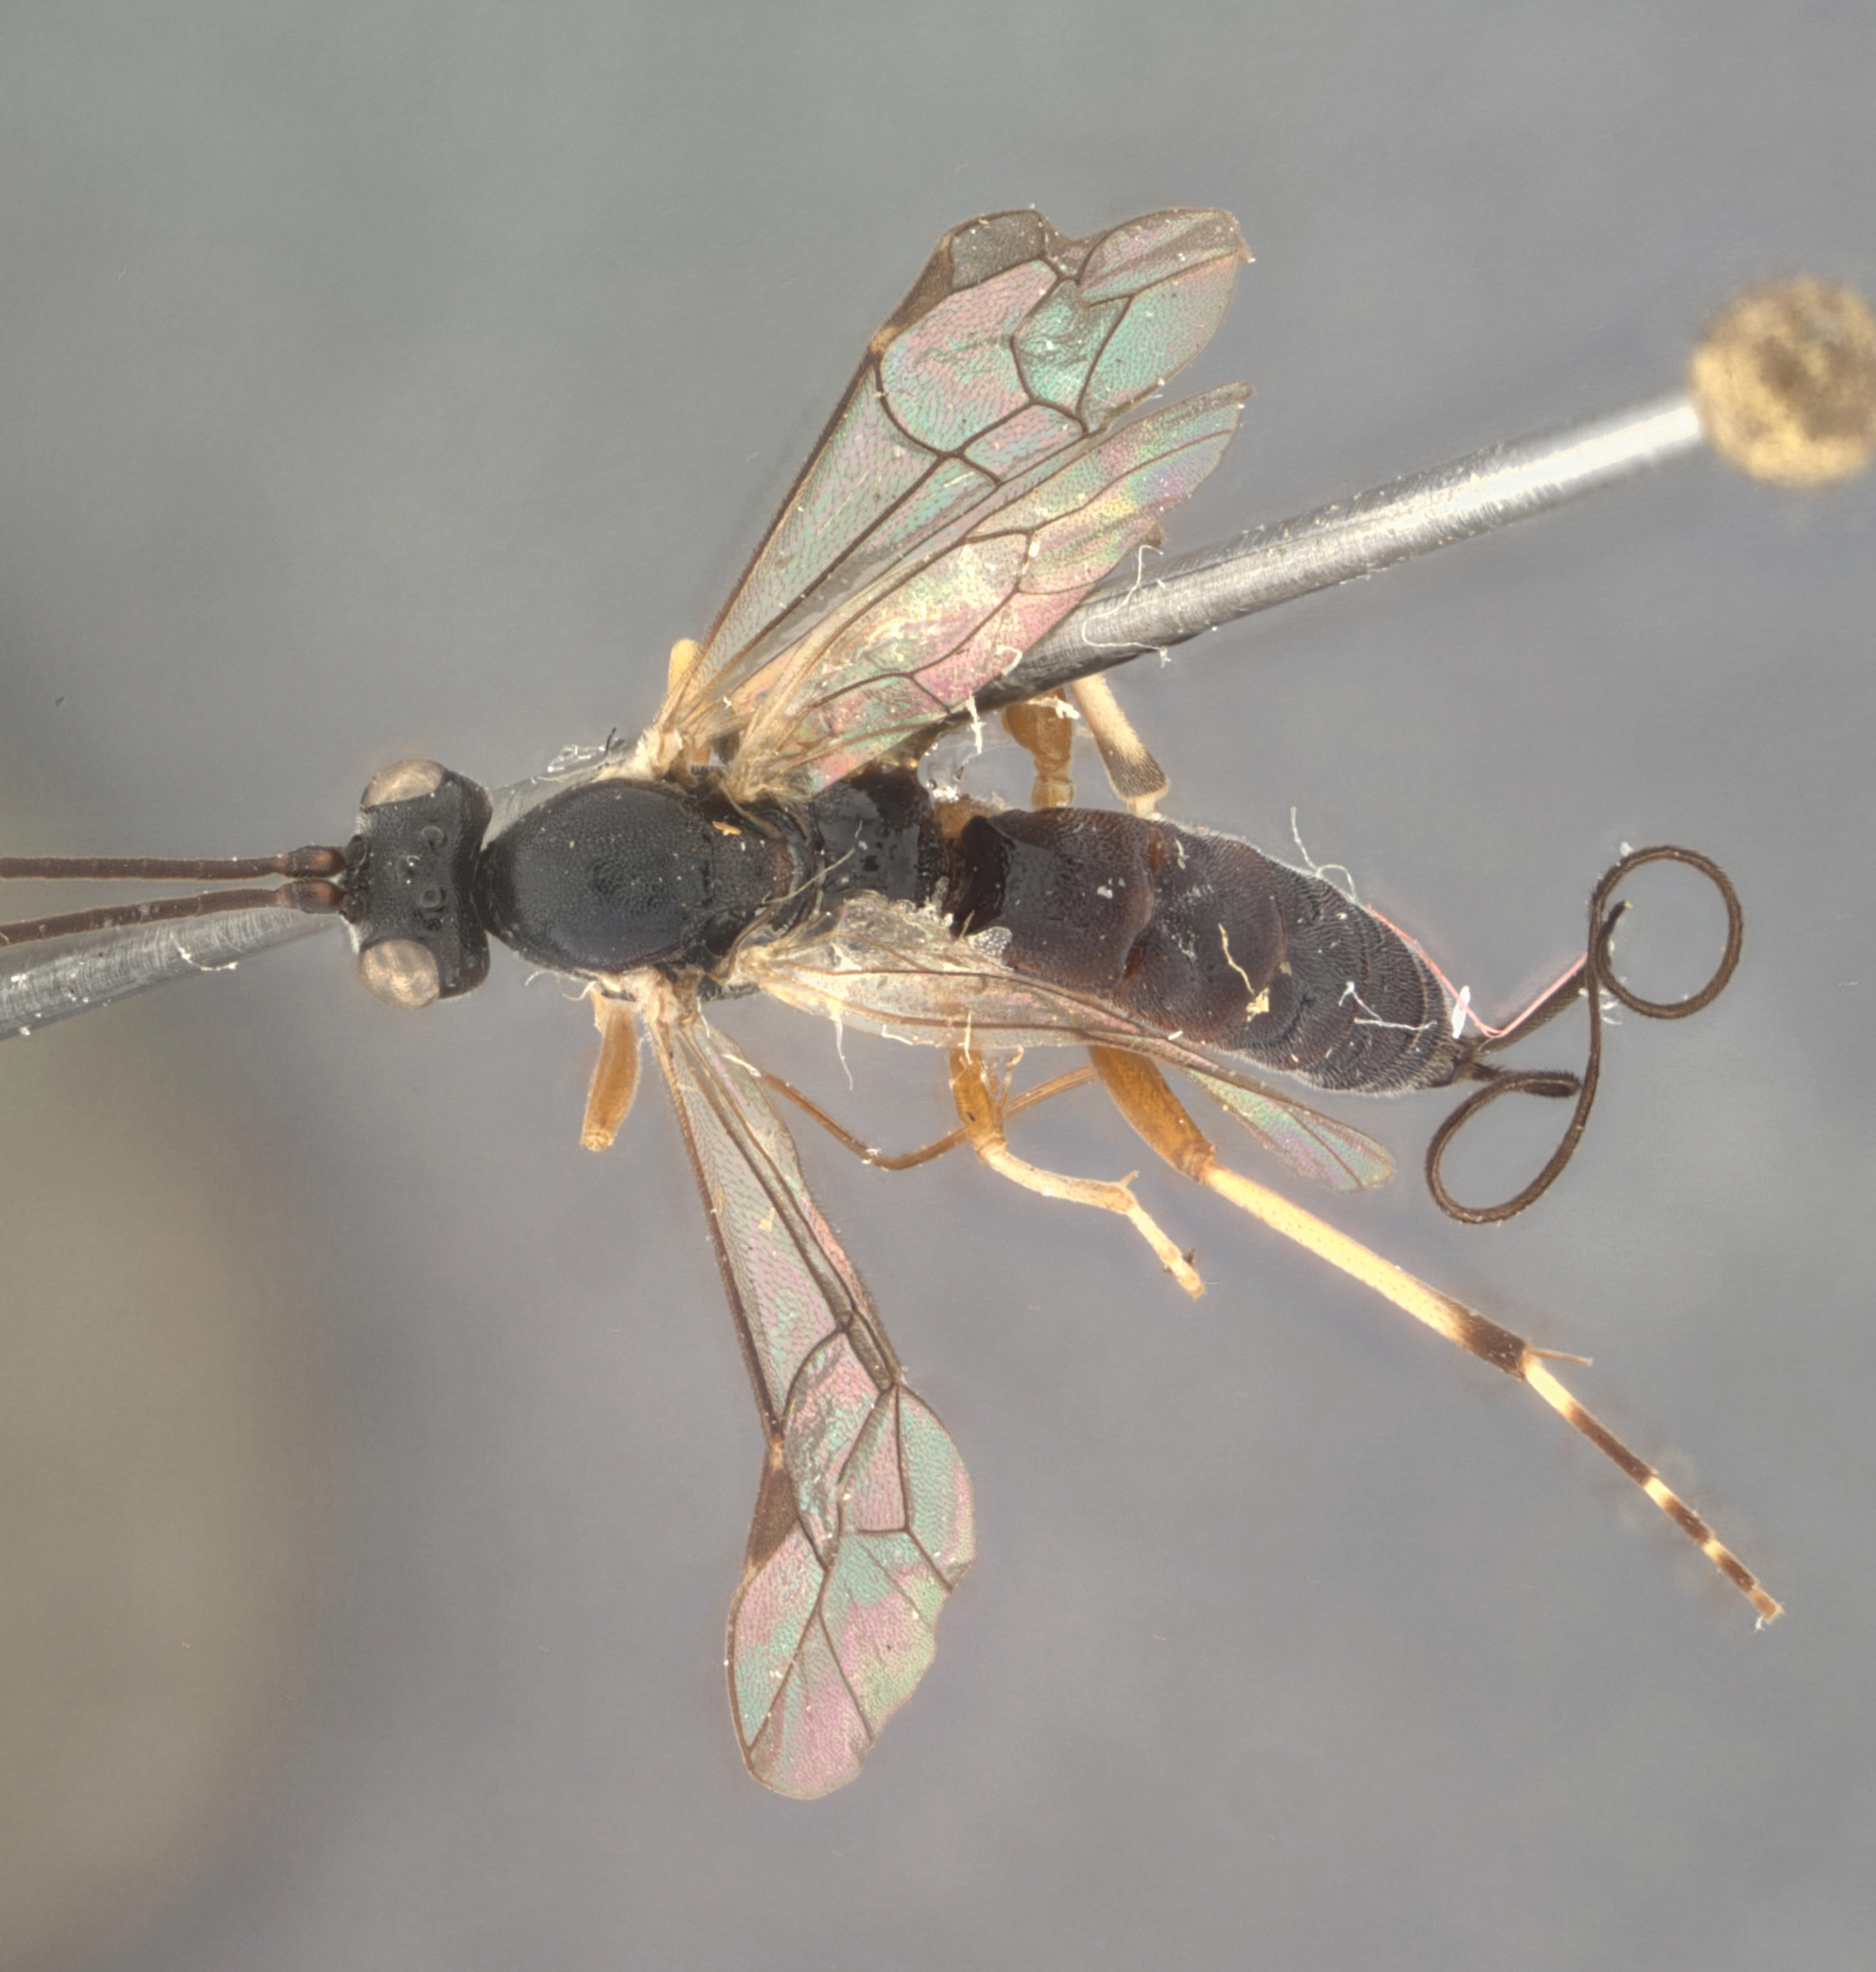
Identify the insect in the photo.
Glypta zozanae
